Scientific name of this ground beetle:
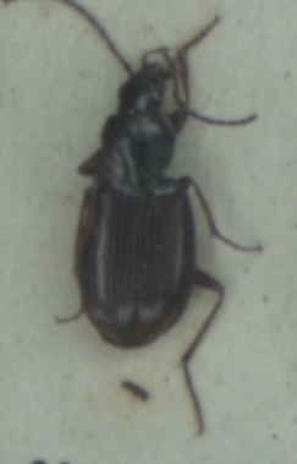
Agonum fuliginosum
